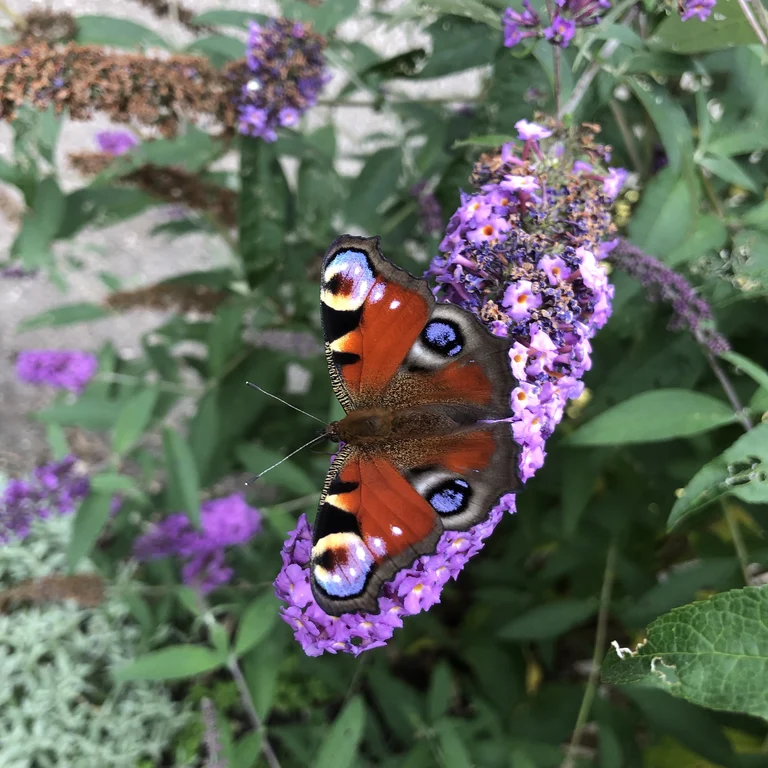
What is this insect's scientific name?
Aglais io
